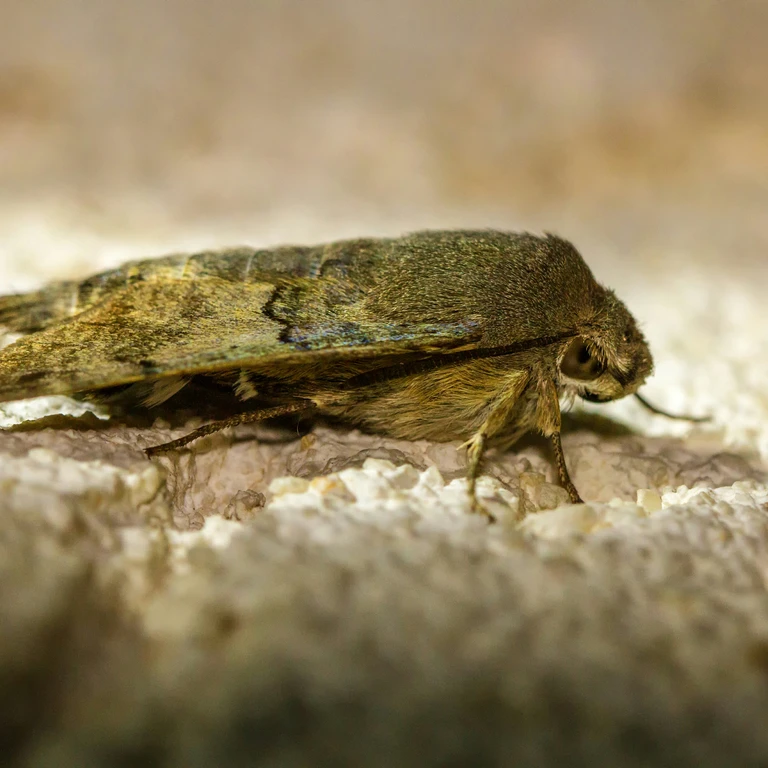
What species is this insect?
Macroglossum stellatarum
